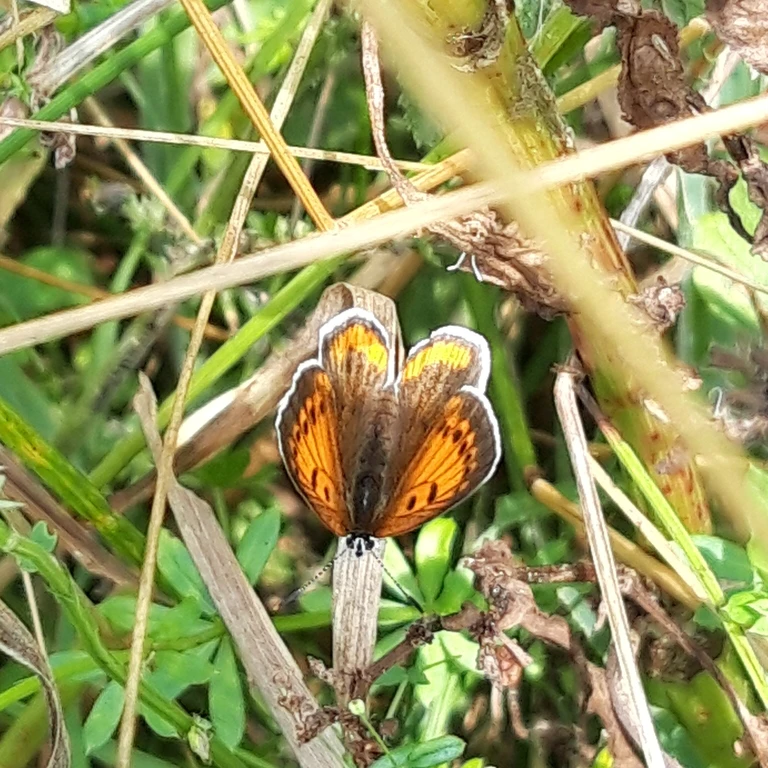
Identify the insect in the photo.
Lycaena dispar
